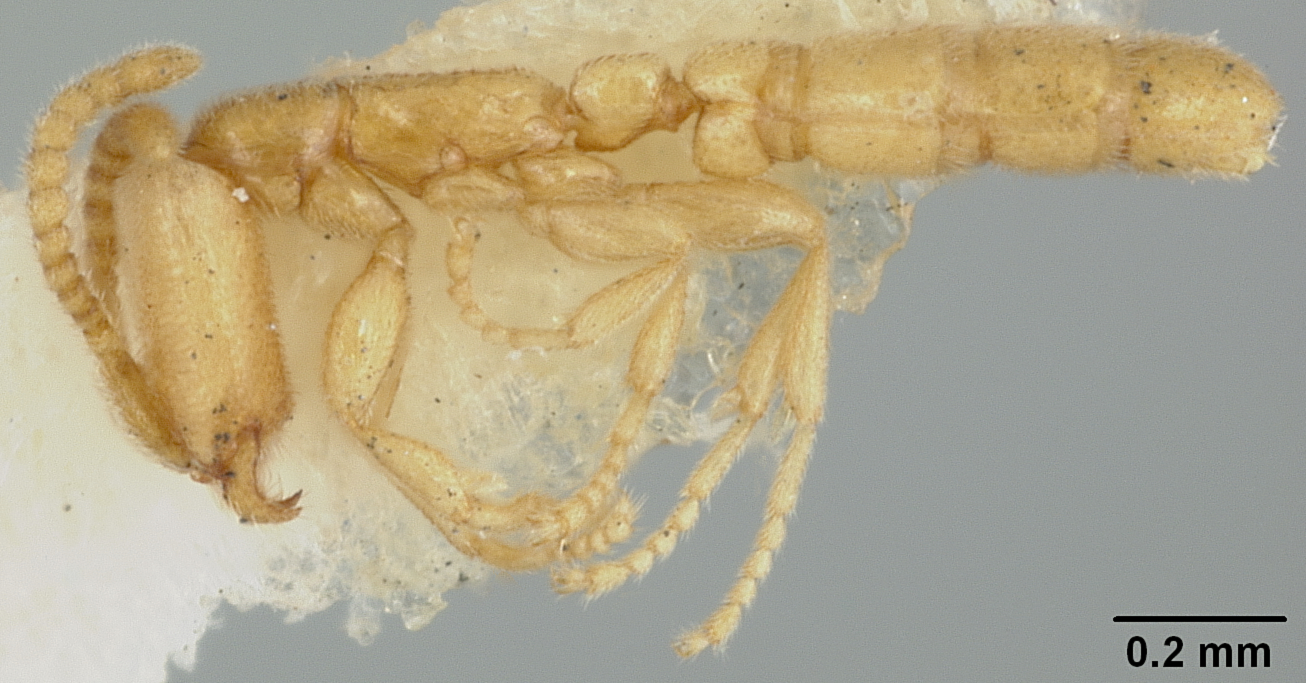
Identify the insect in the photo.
Leptanilloides sculpturata
